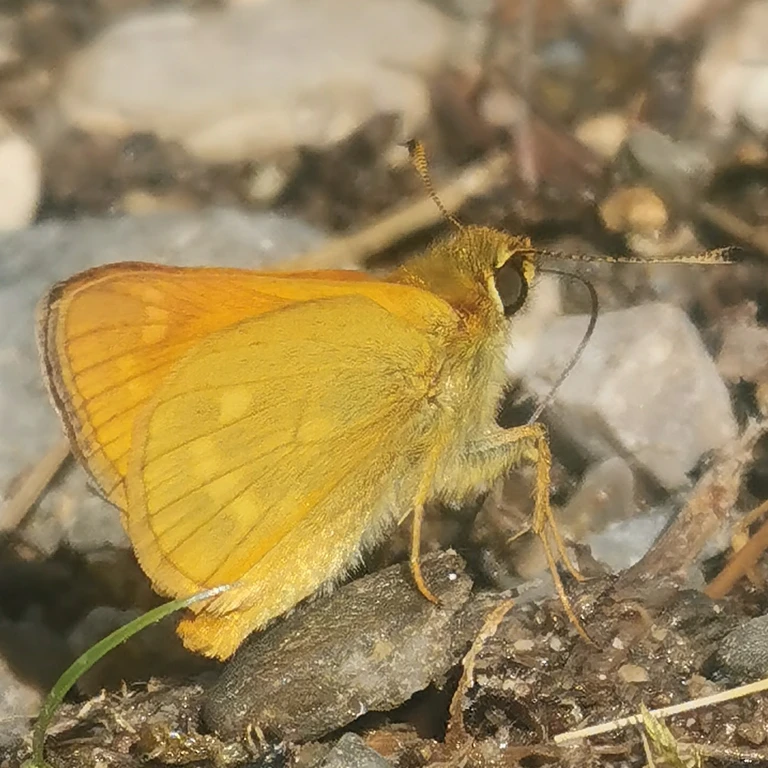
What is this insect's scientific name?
Ochlodes sylvanus (also Ochlodes venata)
